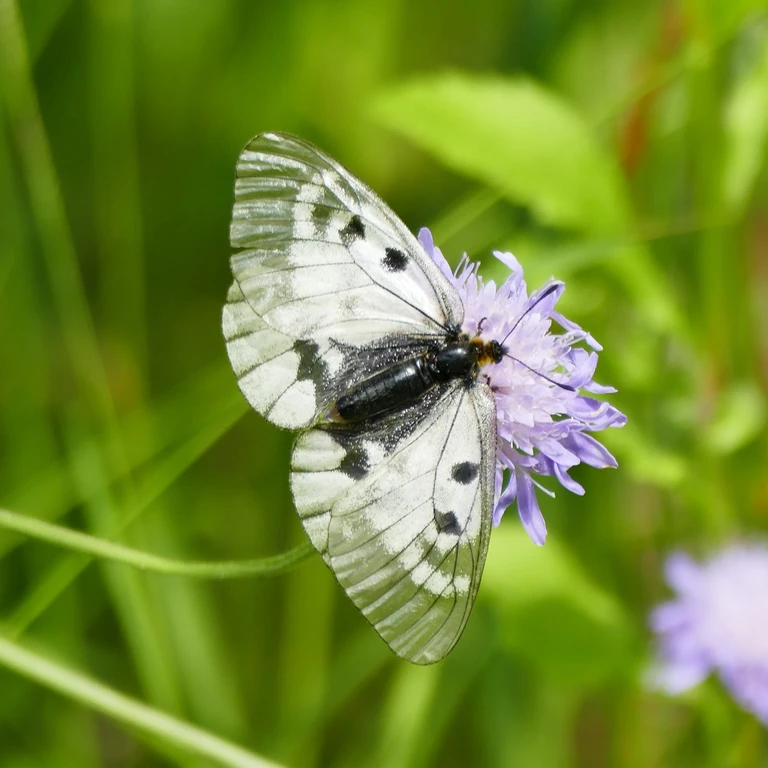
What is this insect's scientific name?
Parnassius mnemosyne
